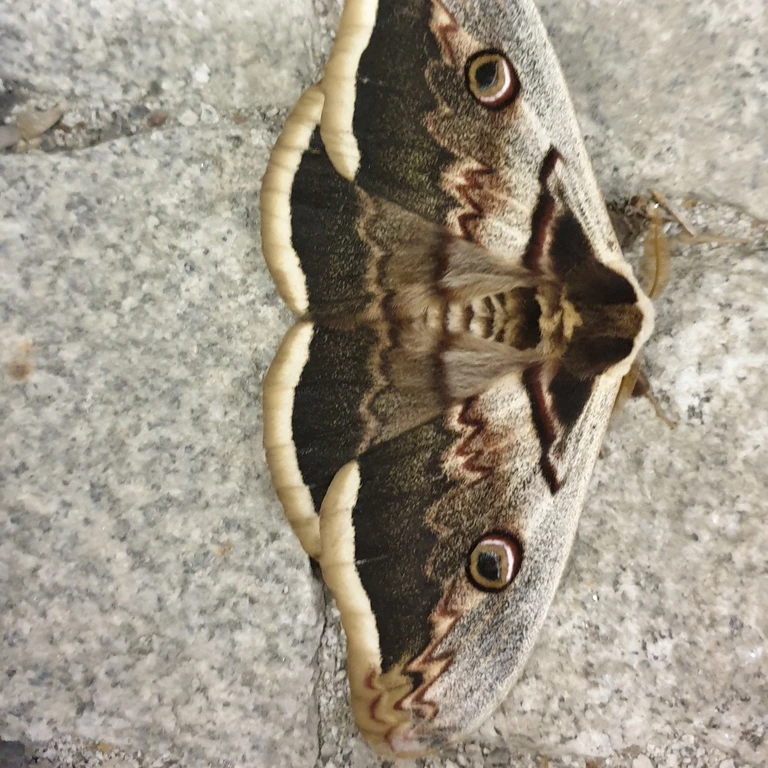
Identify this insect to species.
Saturnia pyri
